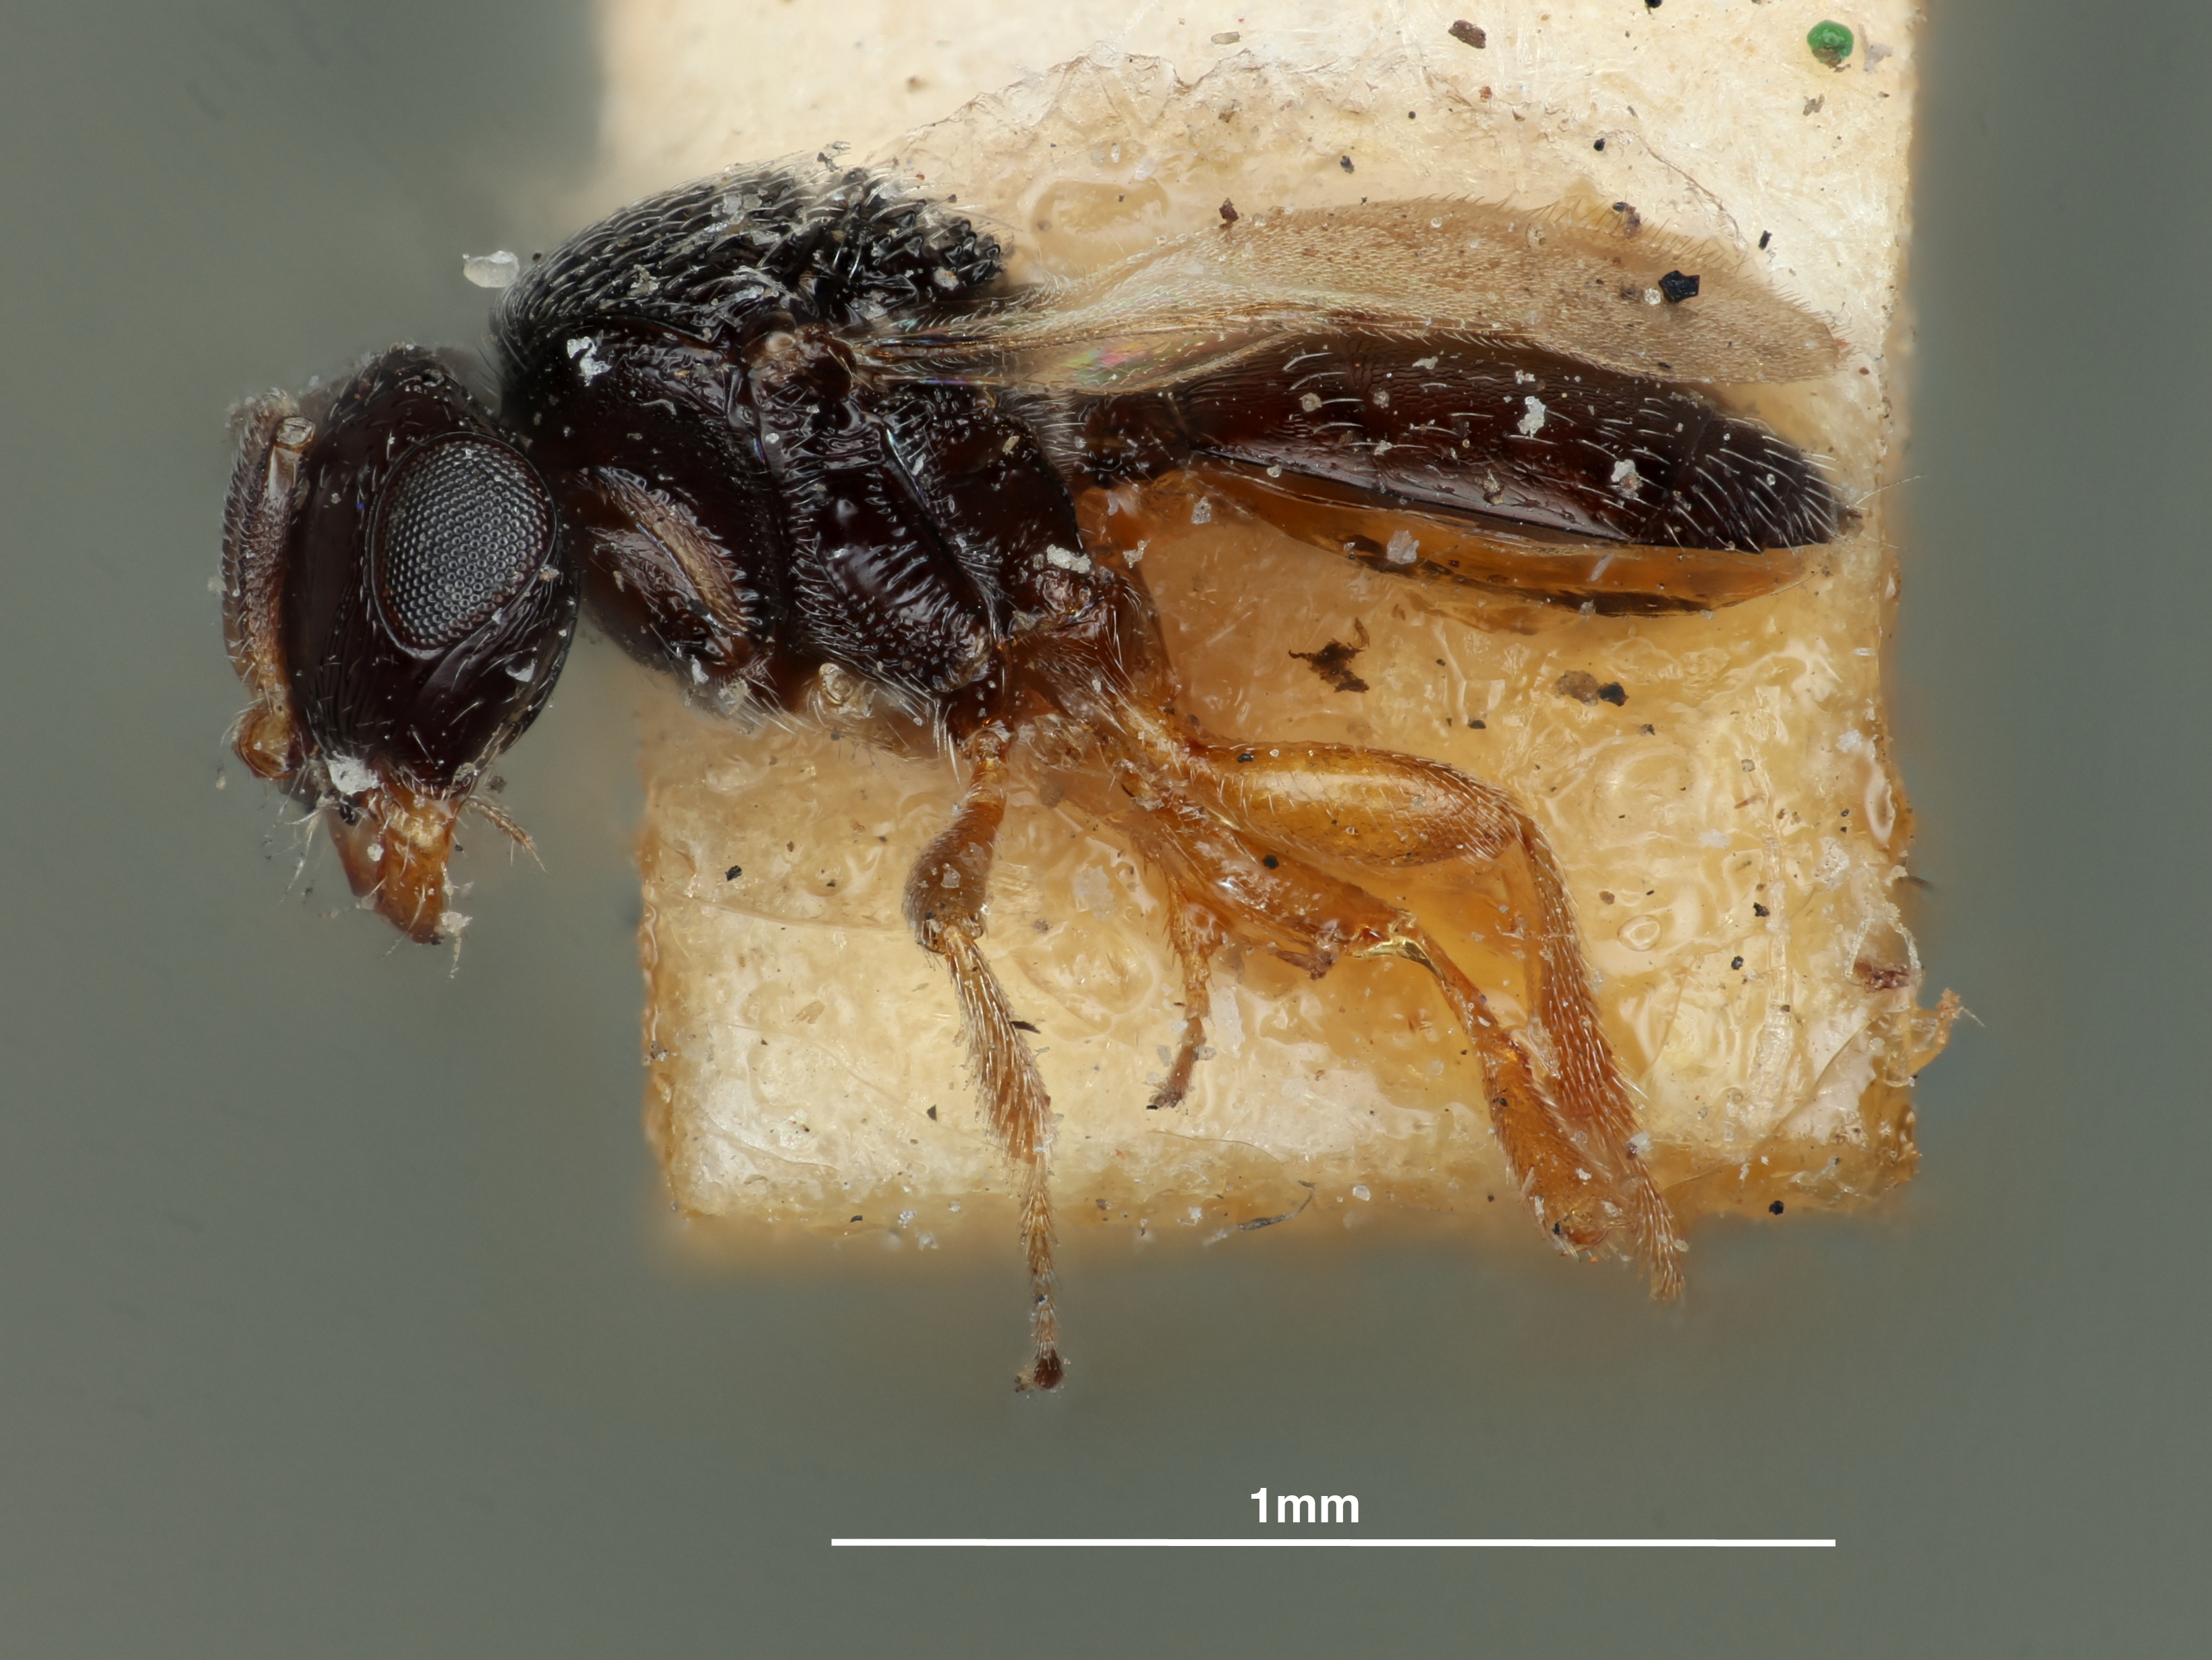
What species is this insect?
Prosacantha mandibularis
